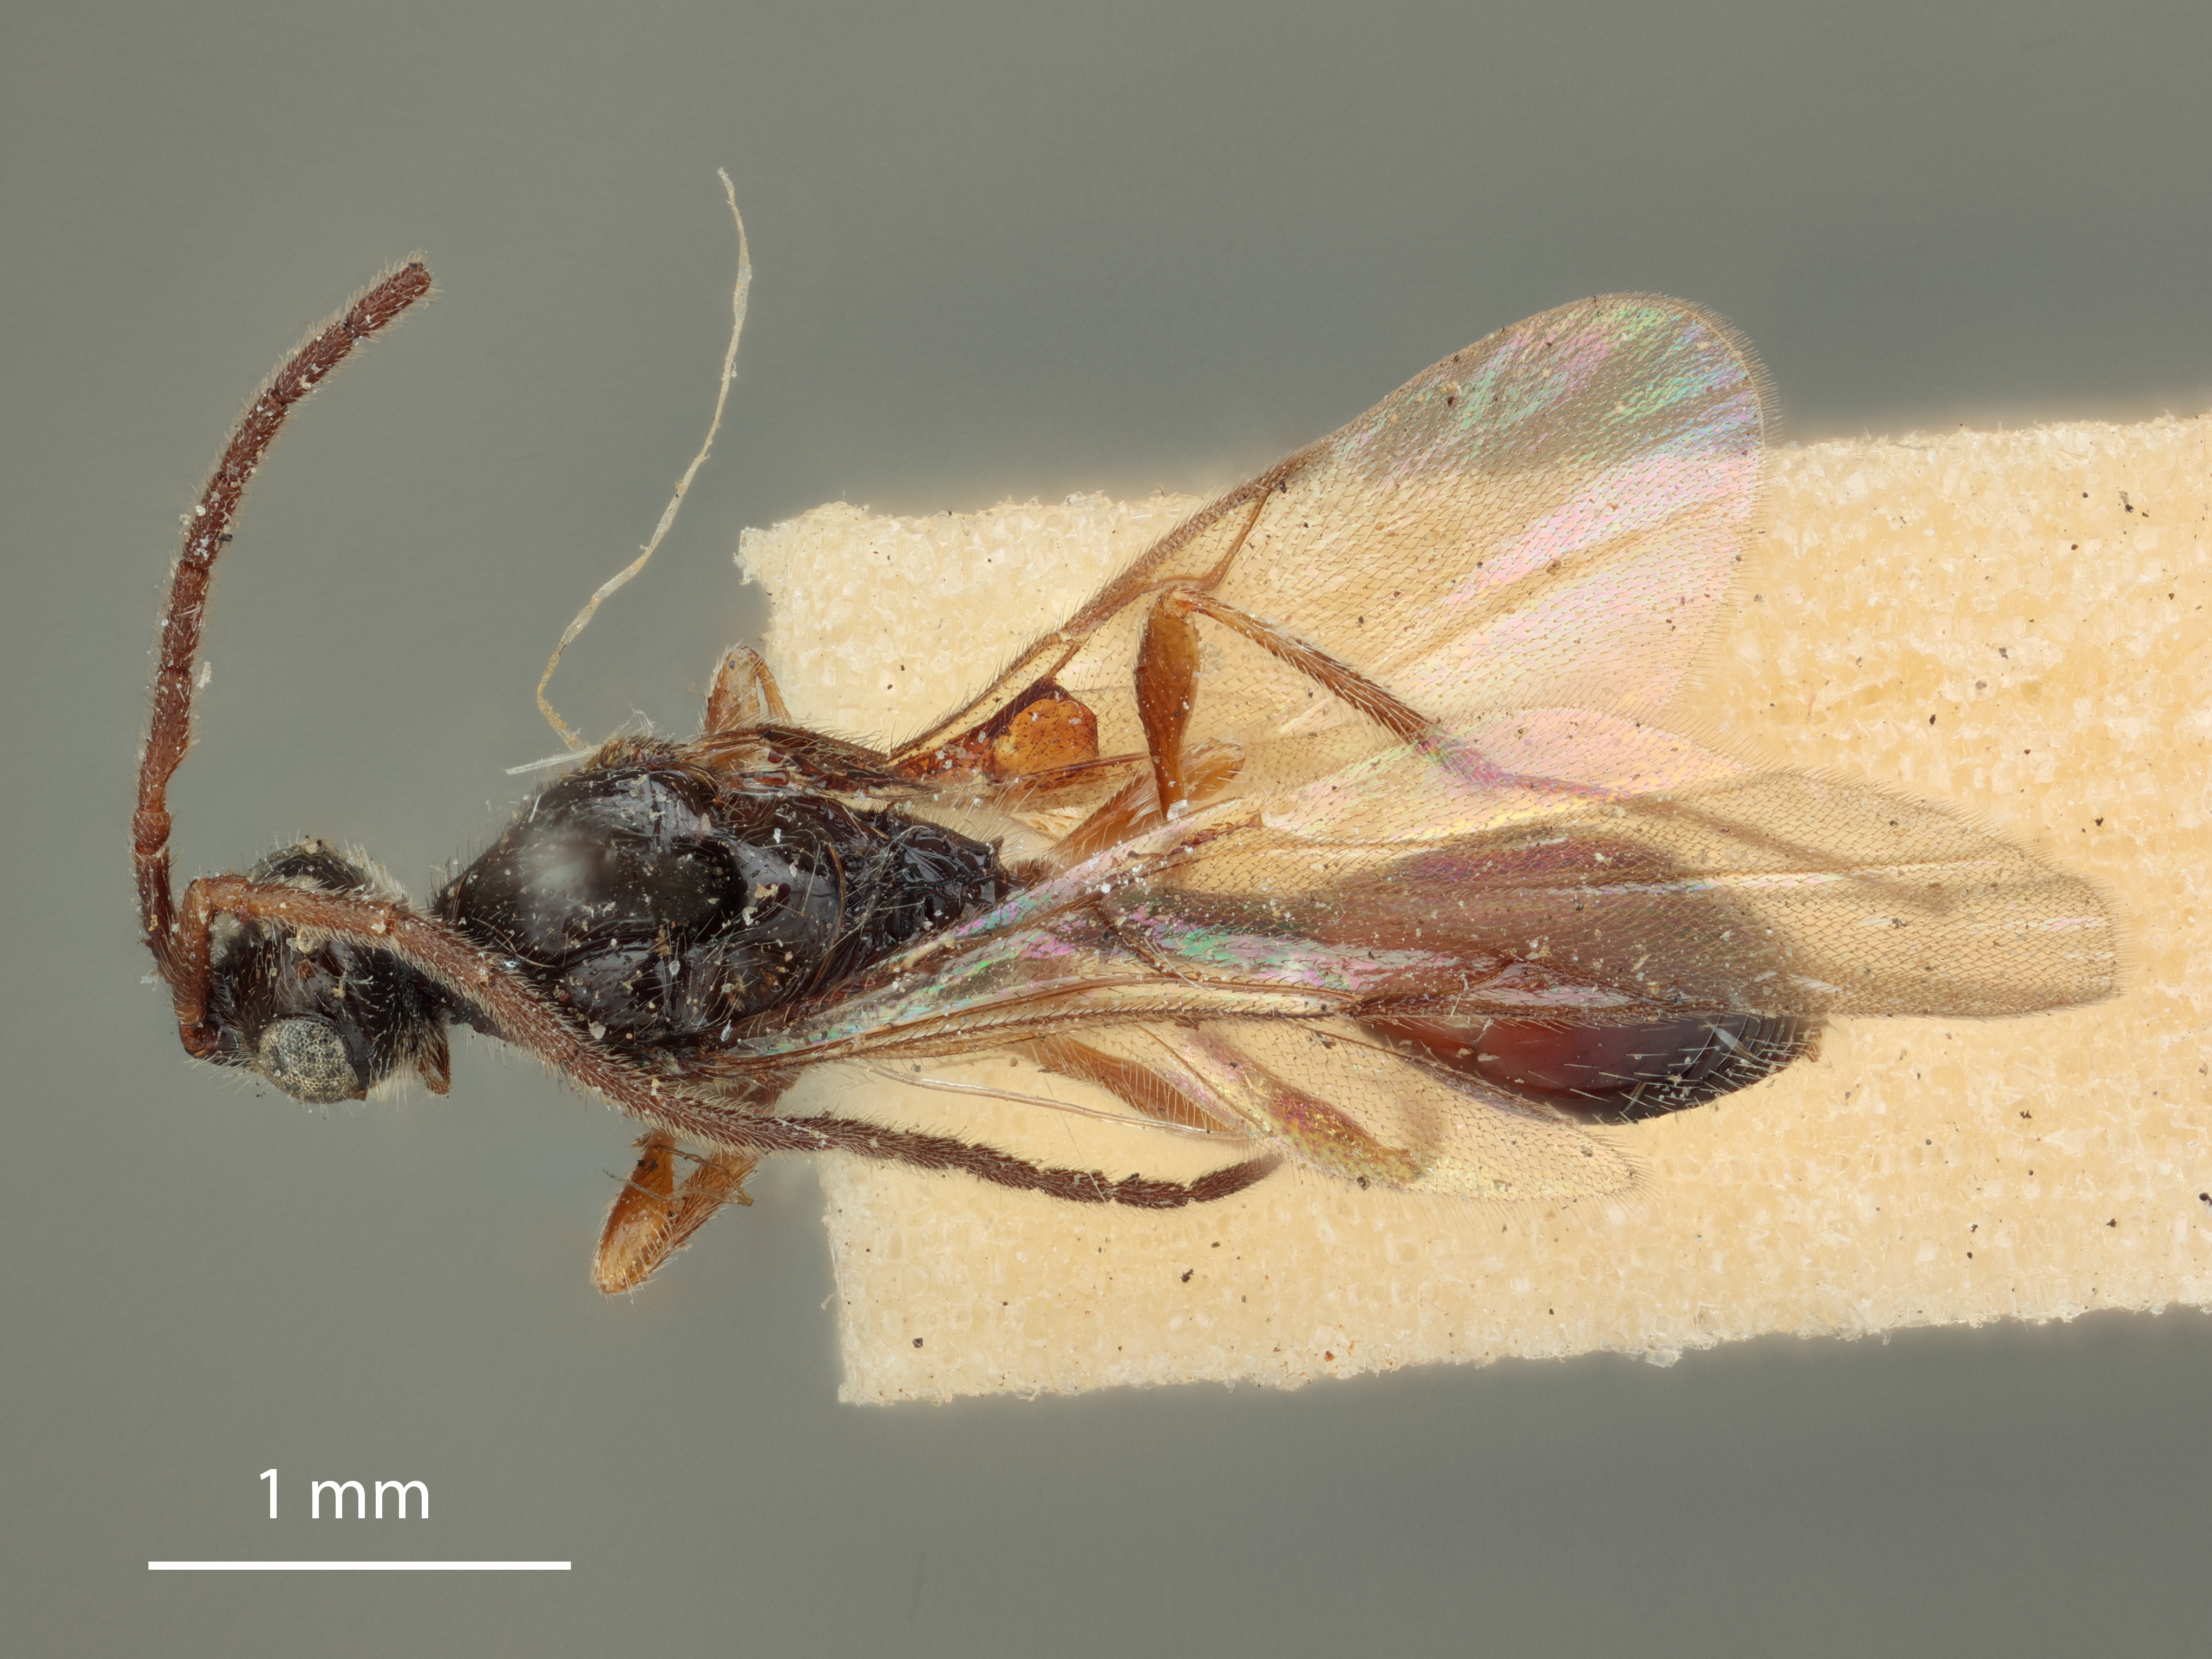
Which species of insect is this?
Zygota californica
